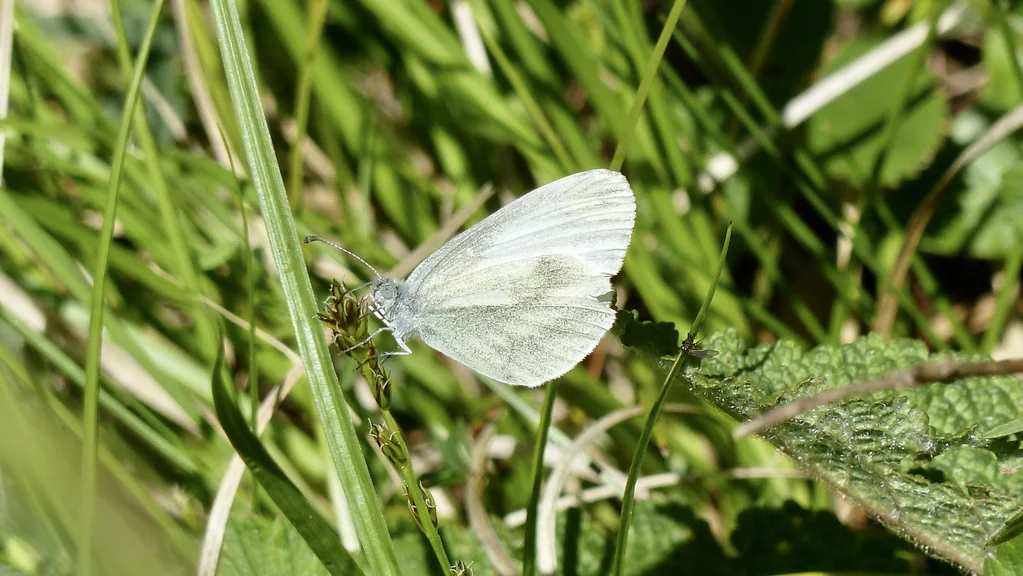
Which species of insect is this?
Leptidea sinapis/juvernica
